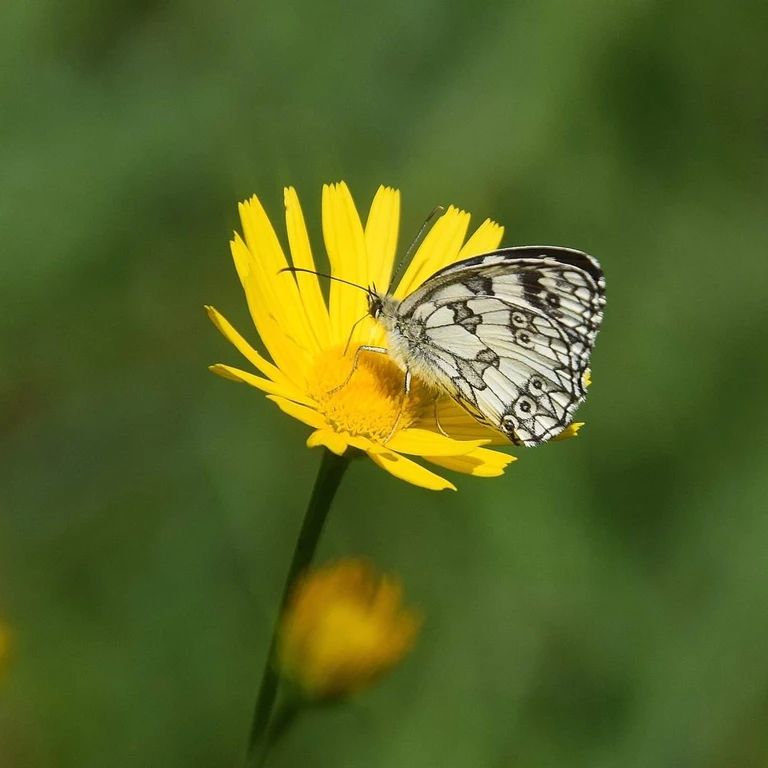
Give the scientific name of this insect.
Melanargia galathea
